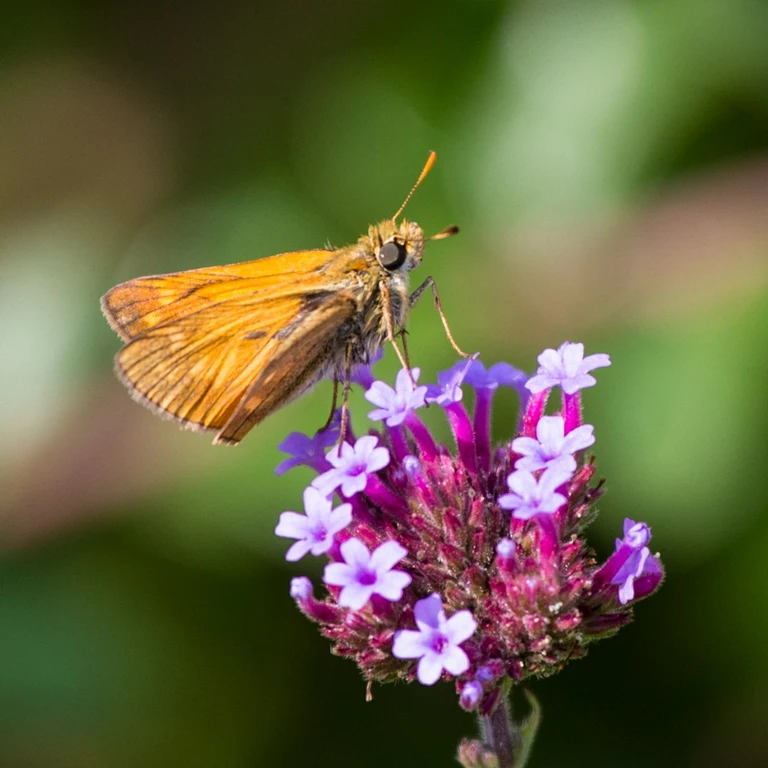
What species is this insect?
Ochlodes sylvanus (also Ochlodes venata)
